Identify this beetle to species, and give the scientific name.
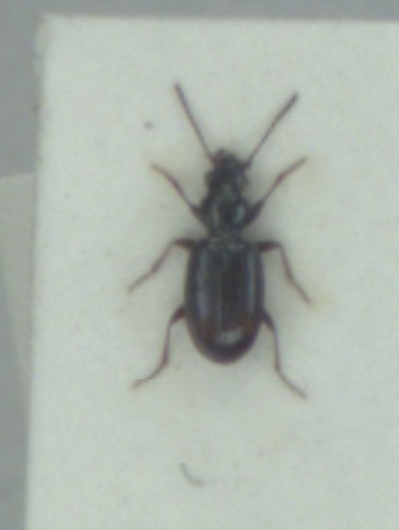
Bembidion normannum
